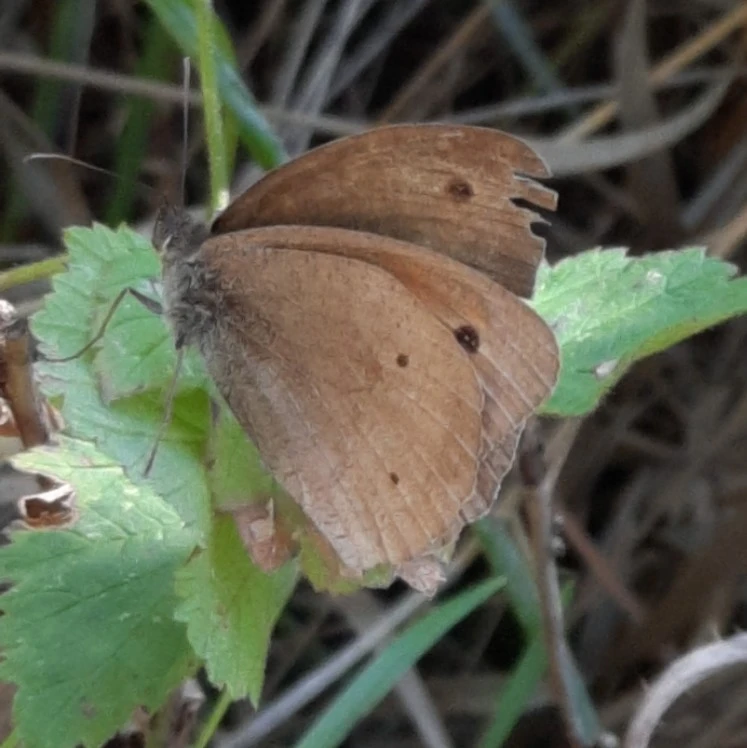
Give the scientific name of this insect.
Maniola jurtina
